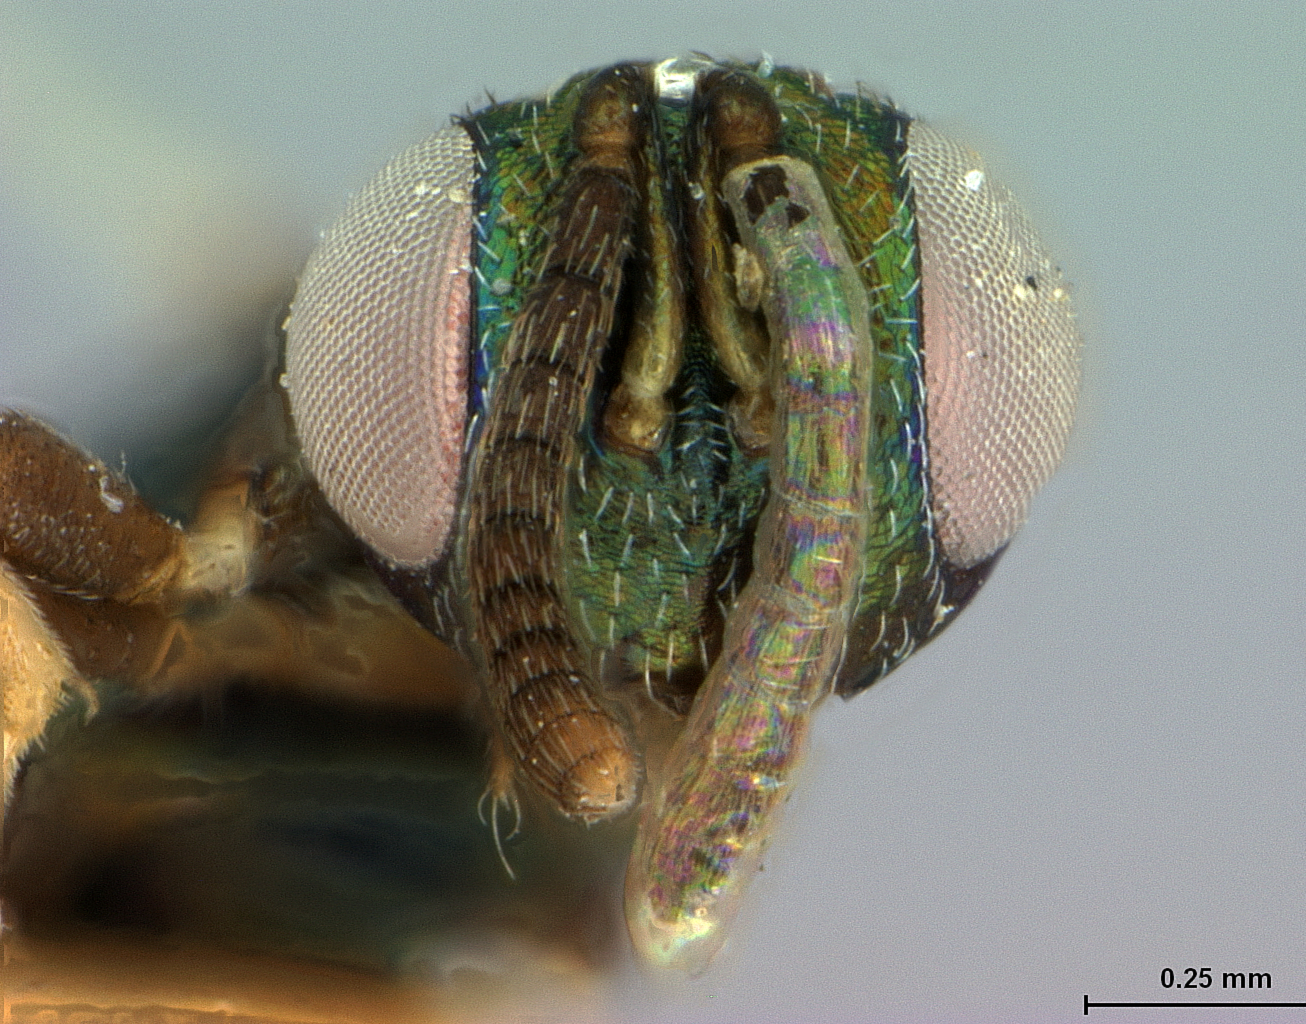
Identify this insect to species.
Torymus axillaris
